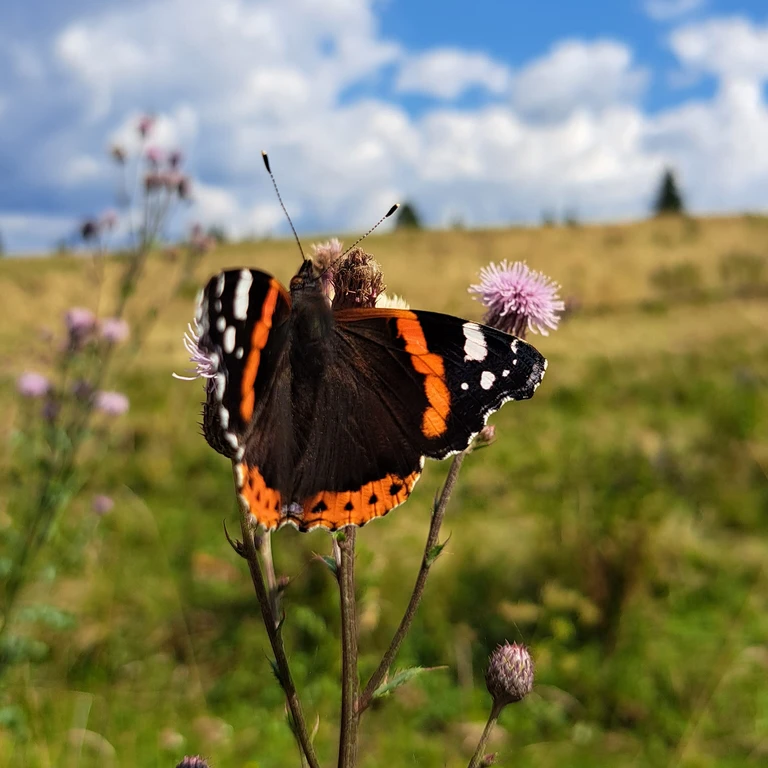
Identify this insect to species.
Vanessa atalanta
